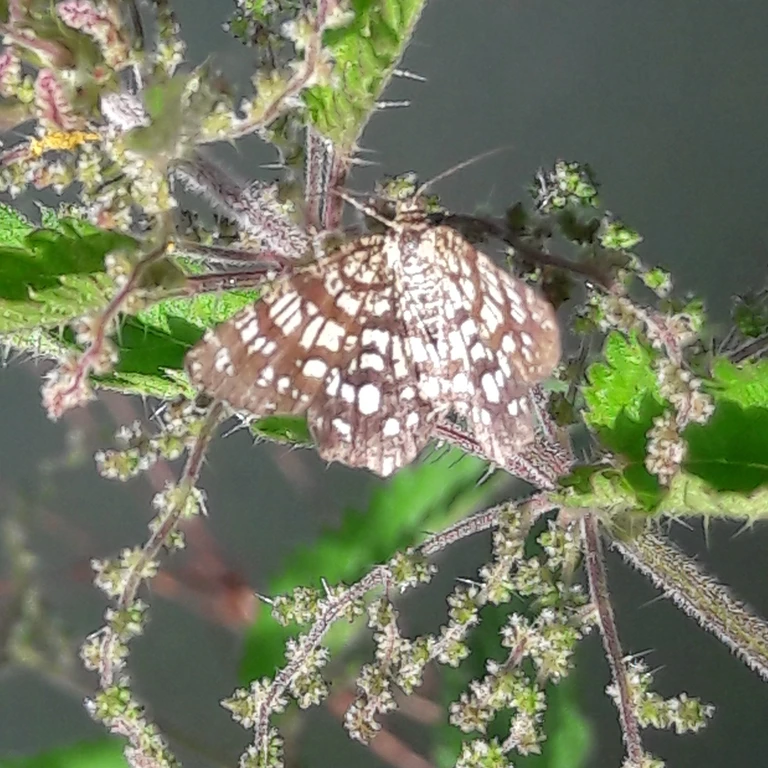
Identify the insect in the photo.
Chiasmia clathrata
